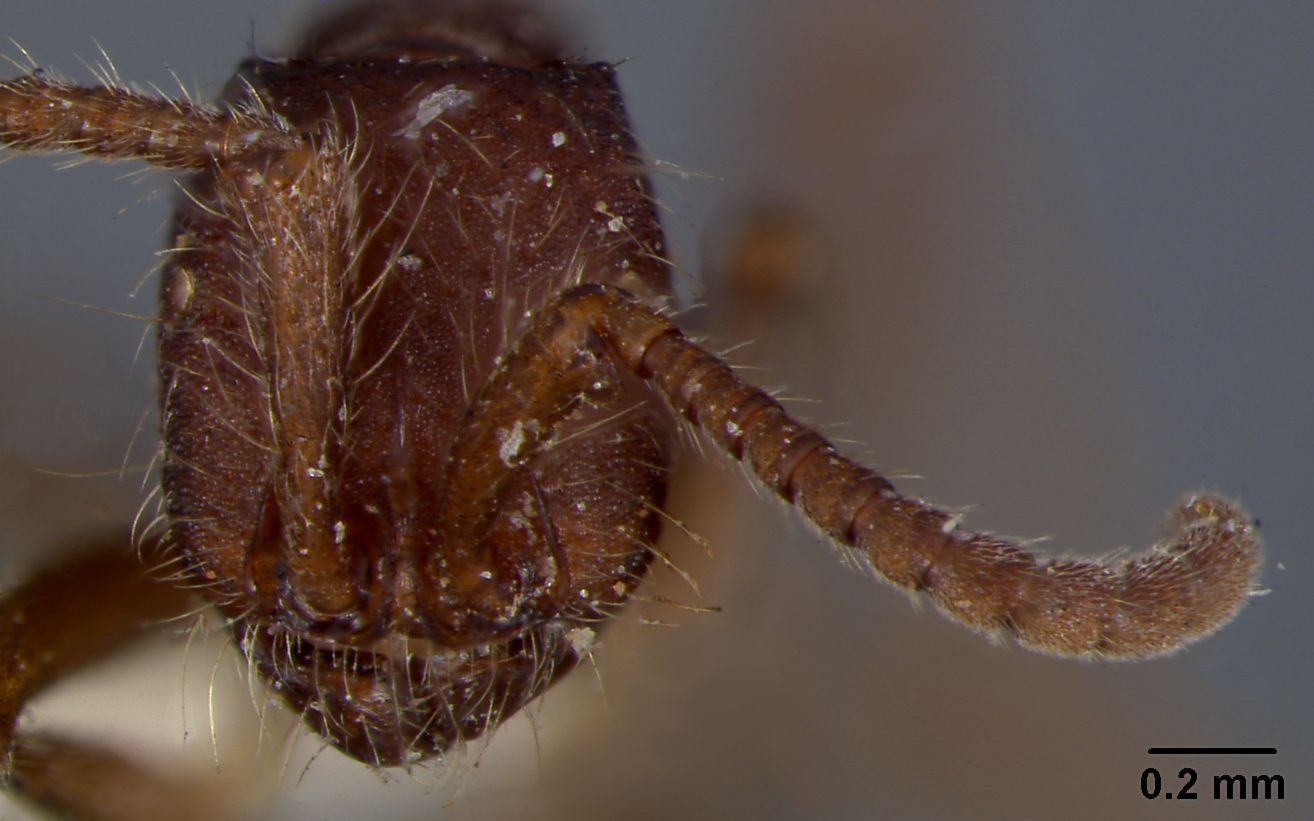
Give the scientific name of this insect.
Eciton schmitti
